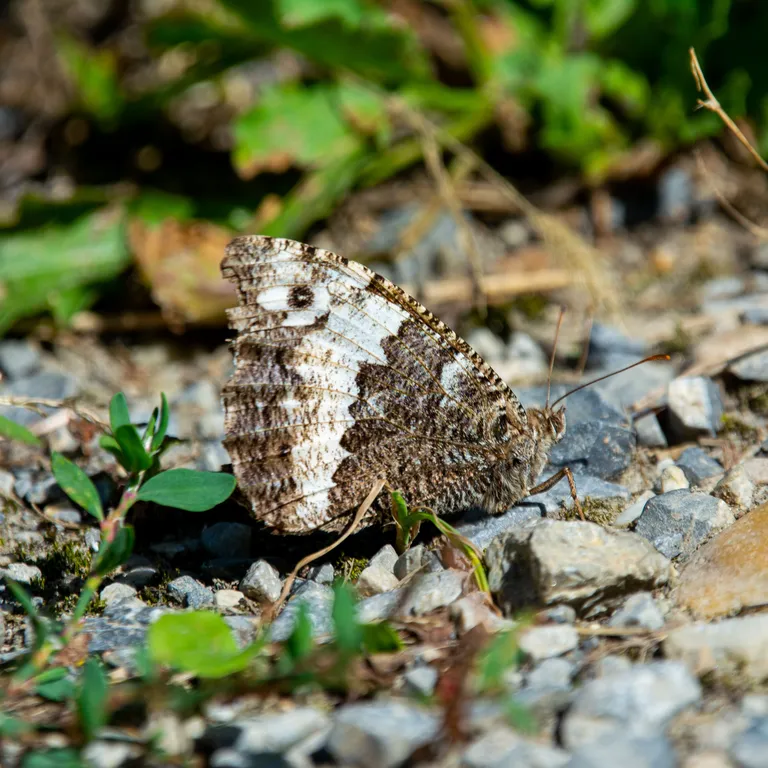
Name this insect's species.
Brintesia circe
